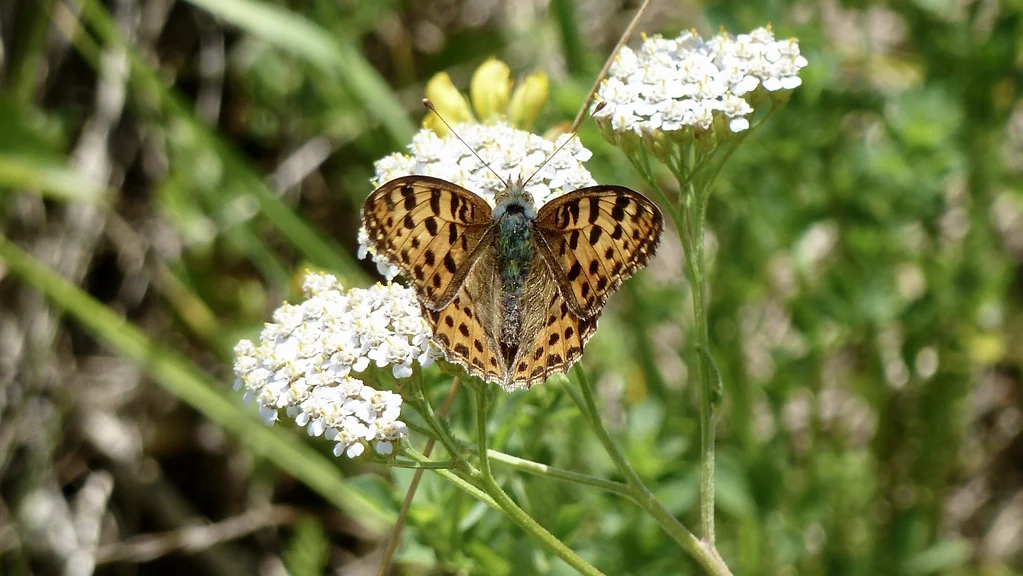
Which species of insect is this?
Issoria lathonia
